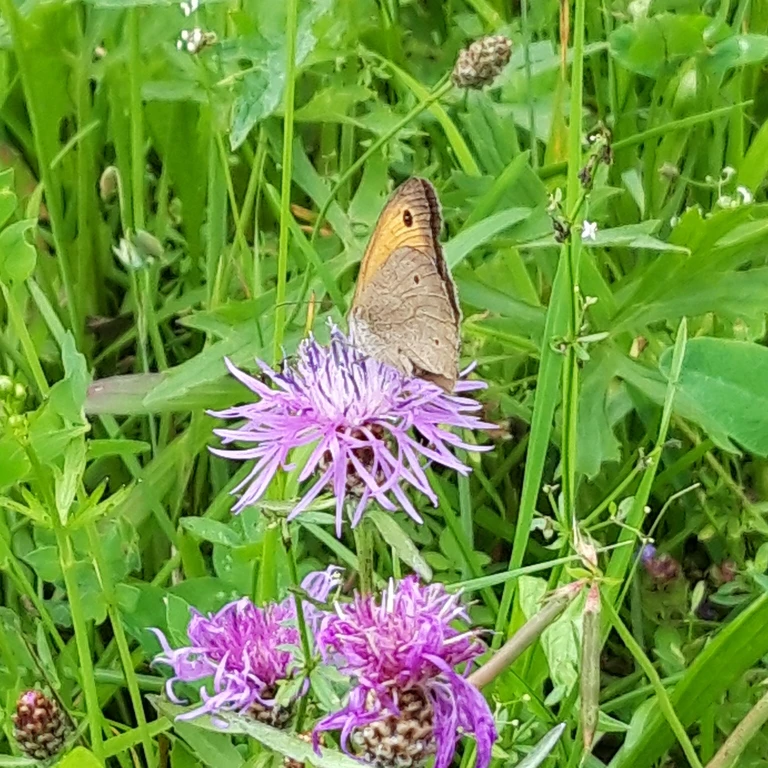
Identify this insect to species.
Maniola jurtina
